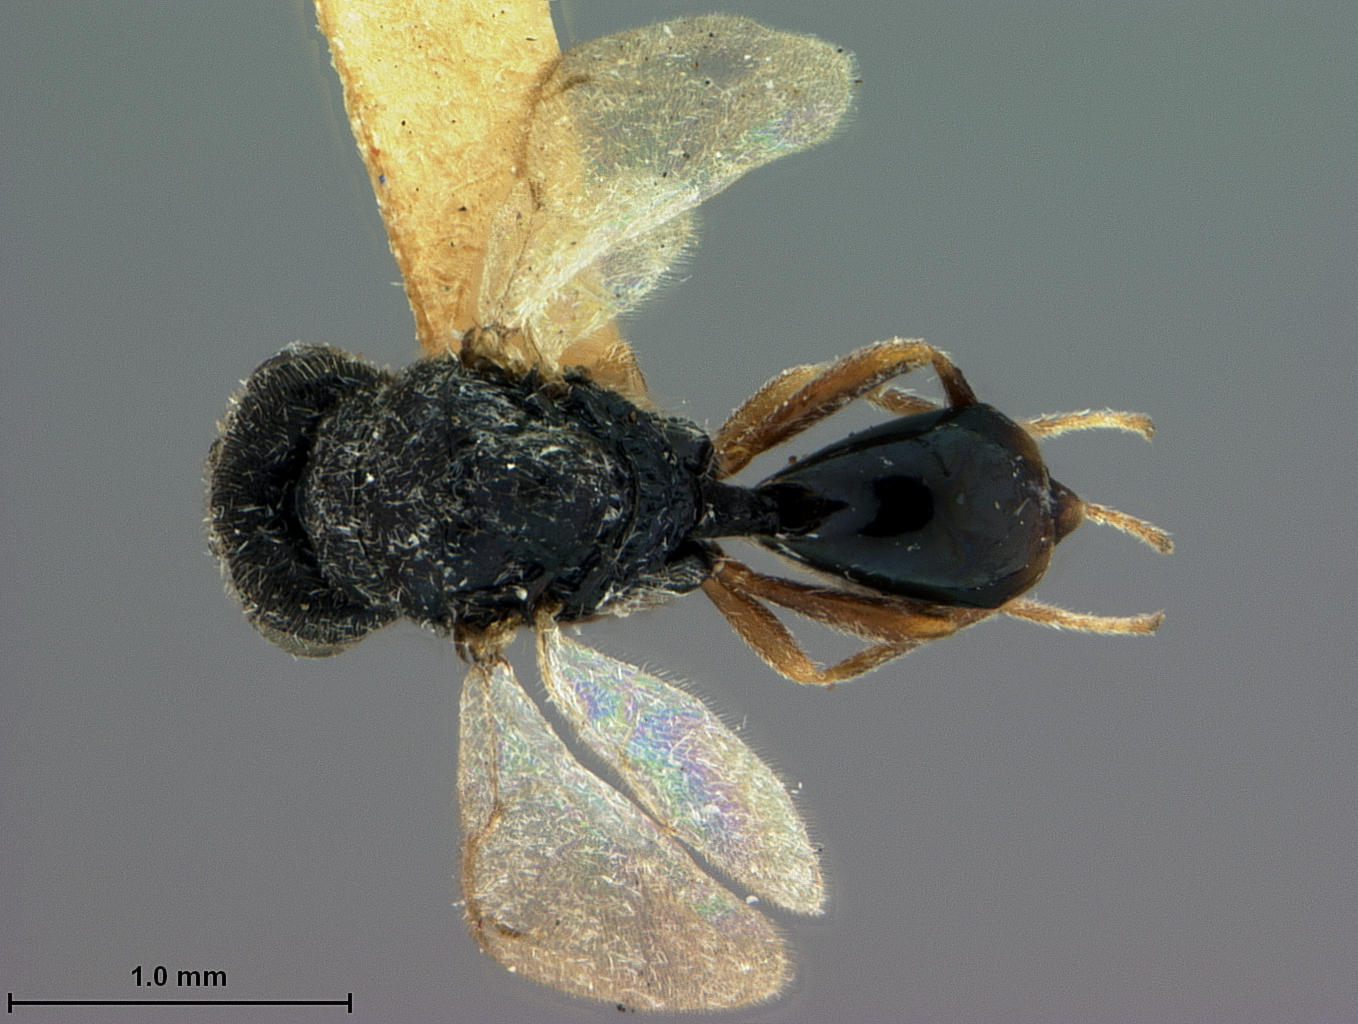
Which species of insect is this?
Cryptoprymnus japonicus
